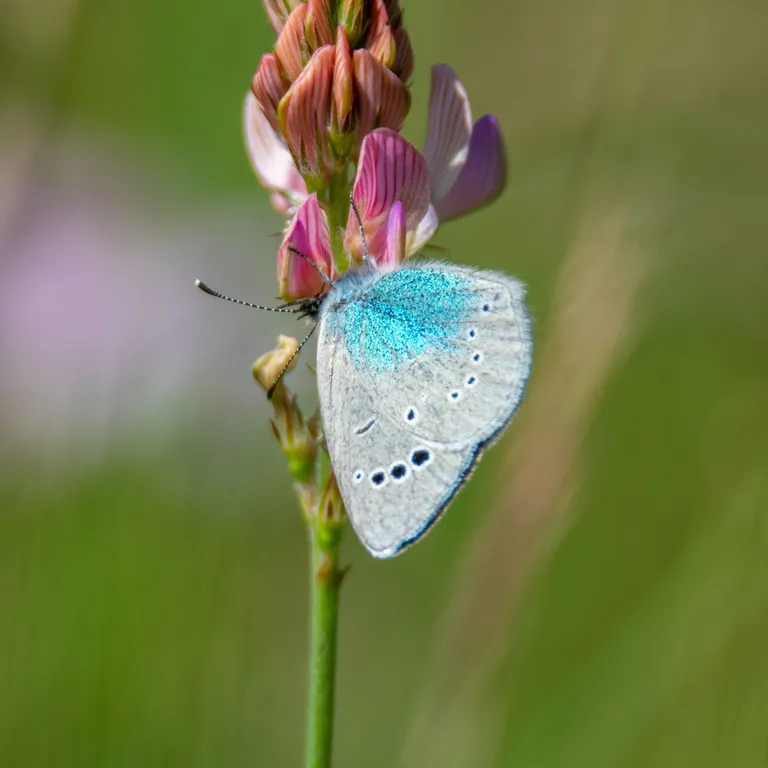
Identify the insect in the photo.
Glaucopsyche alexis
